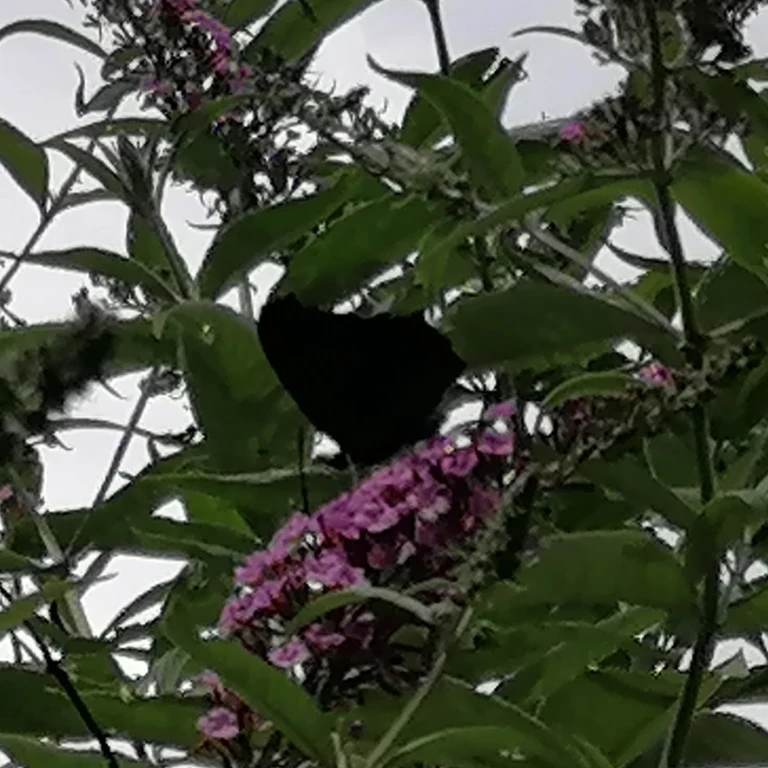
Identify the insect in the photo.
Aglais io
